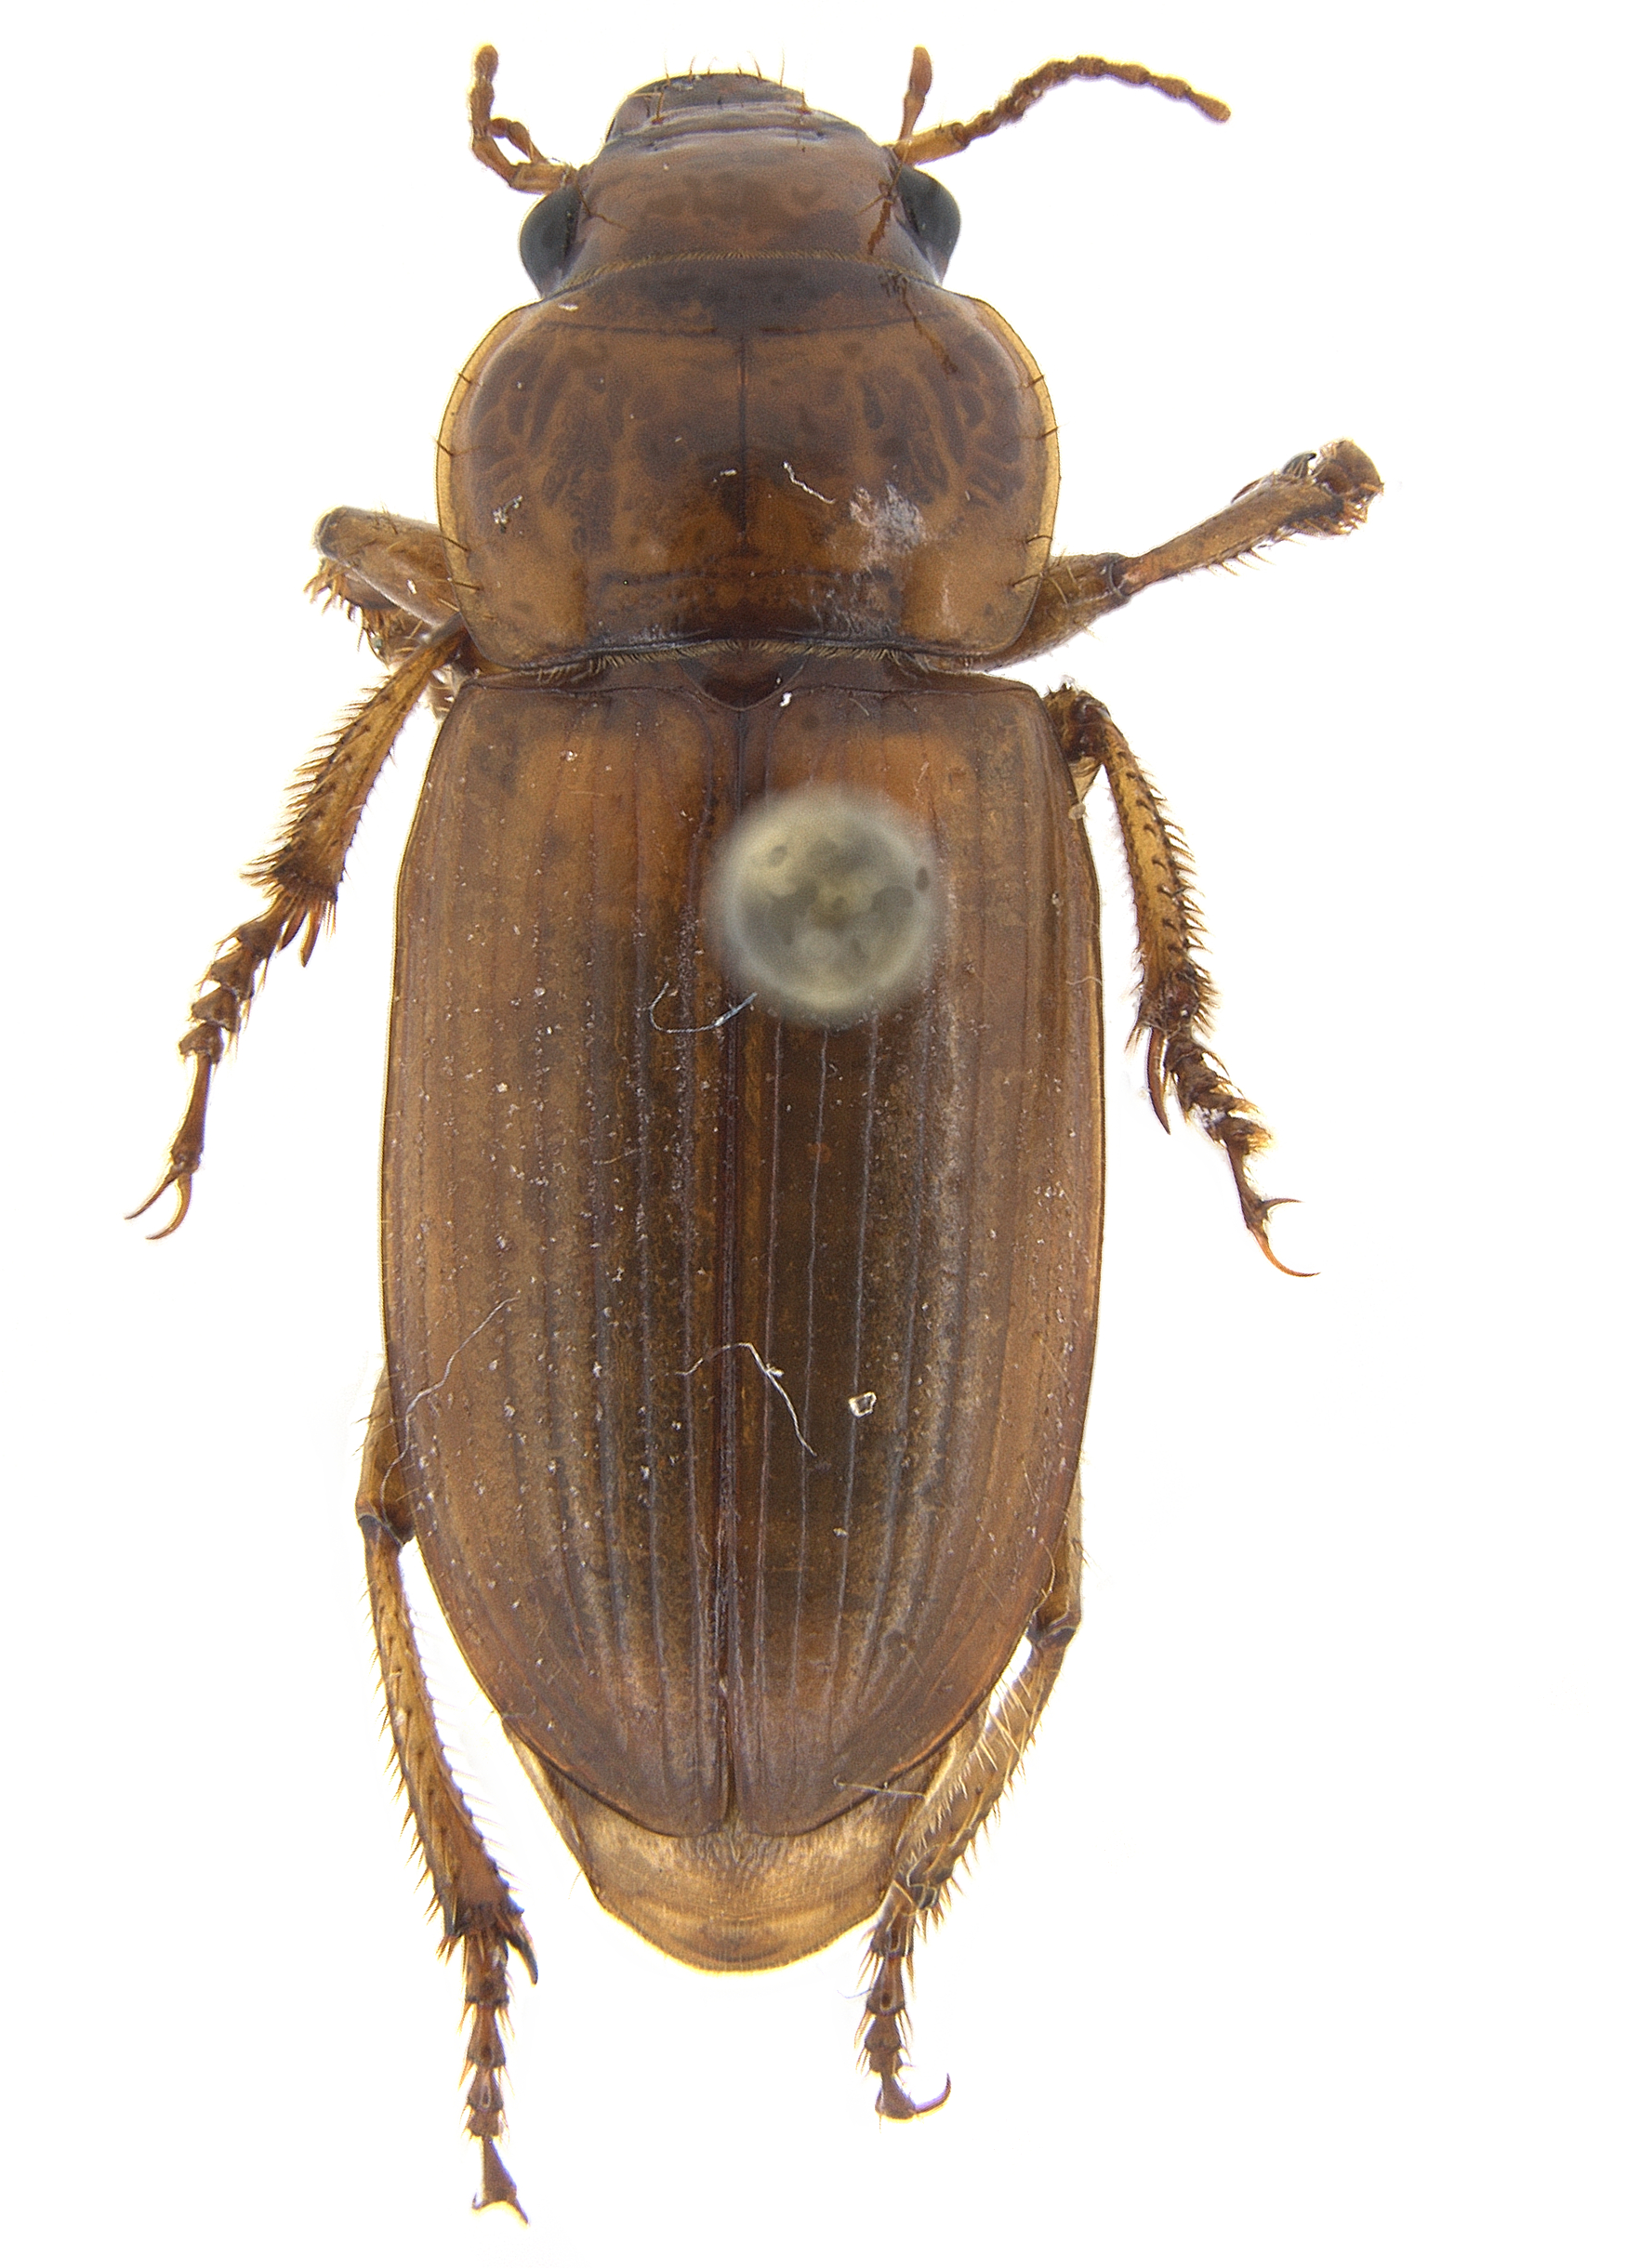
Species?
Hartonymus hoodi
